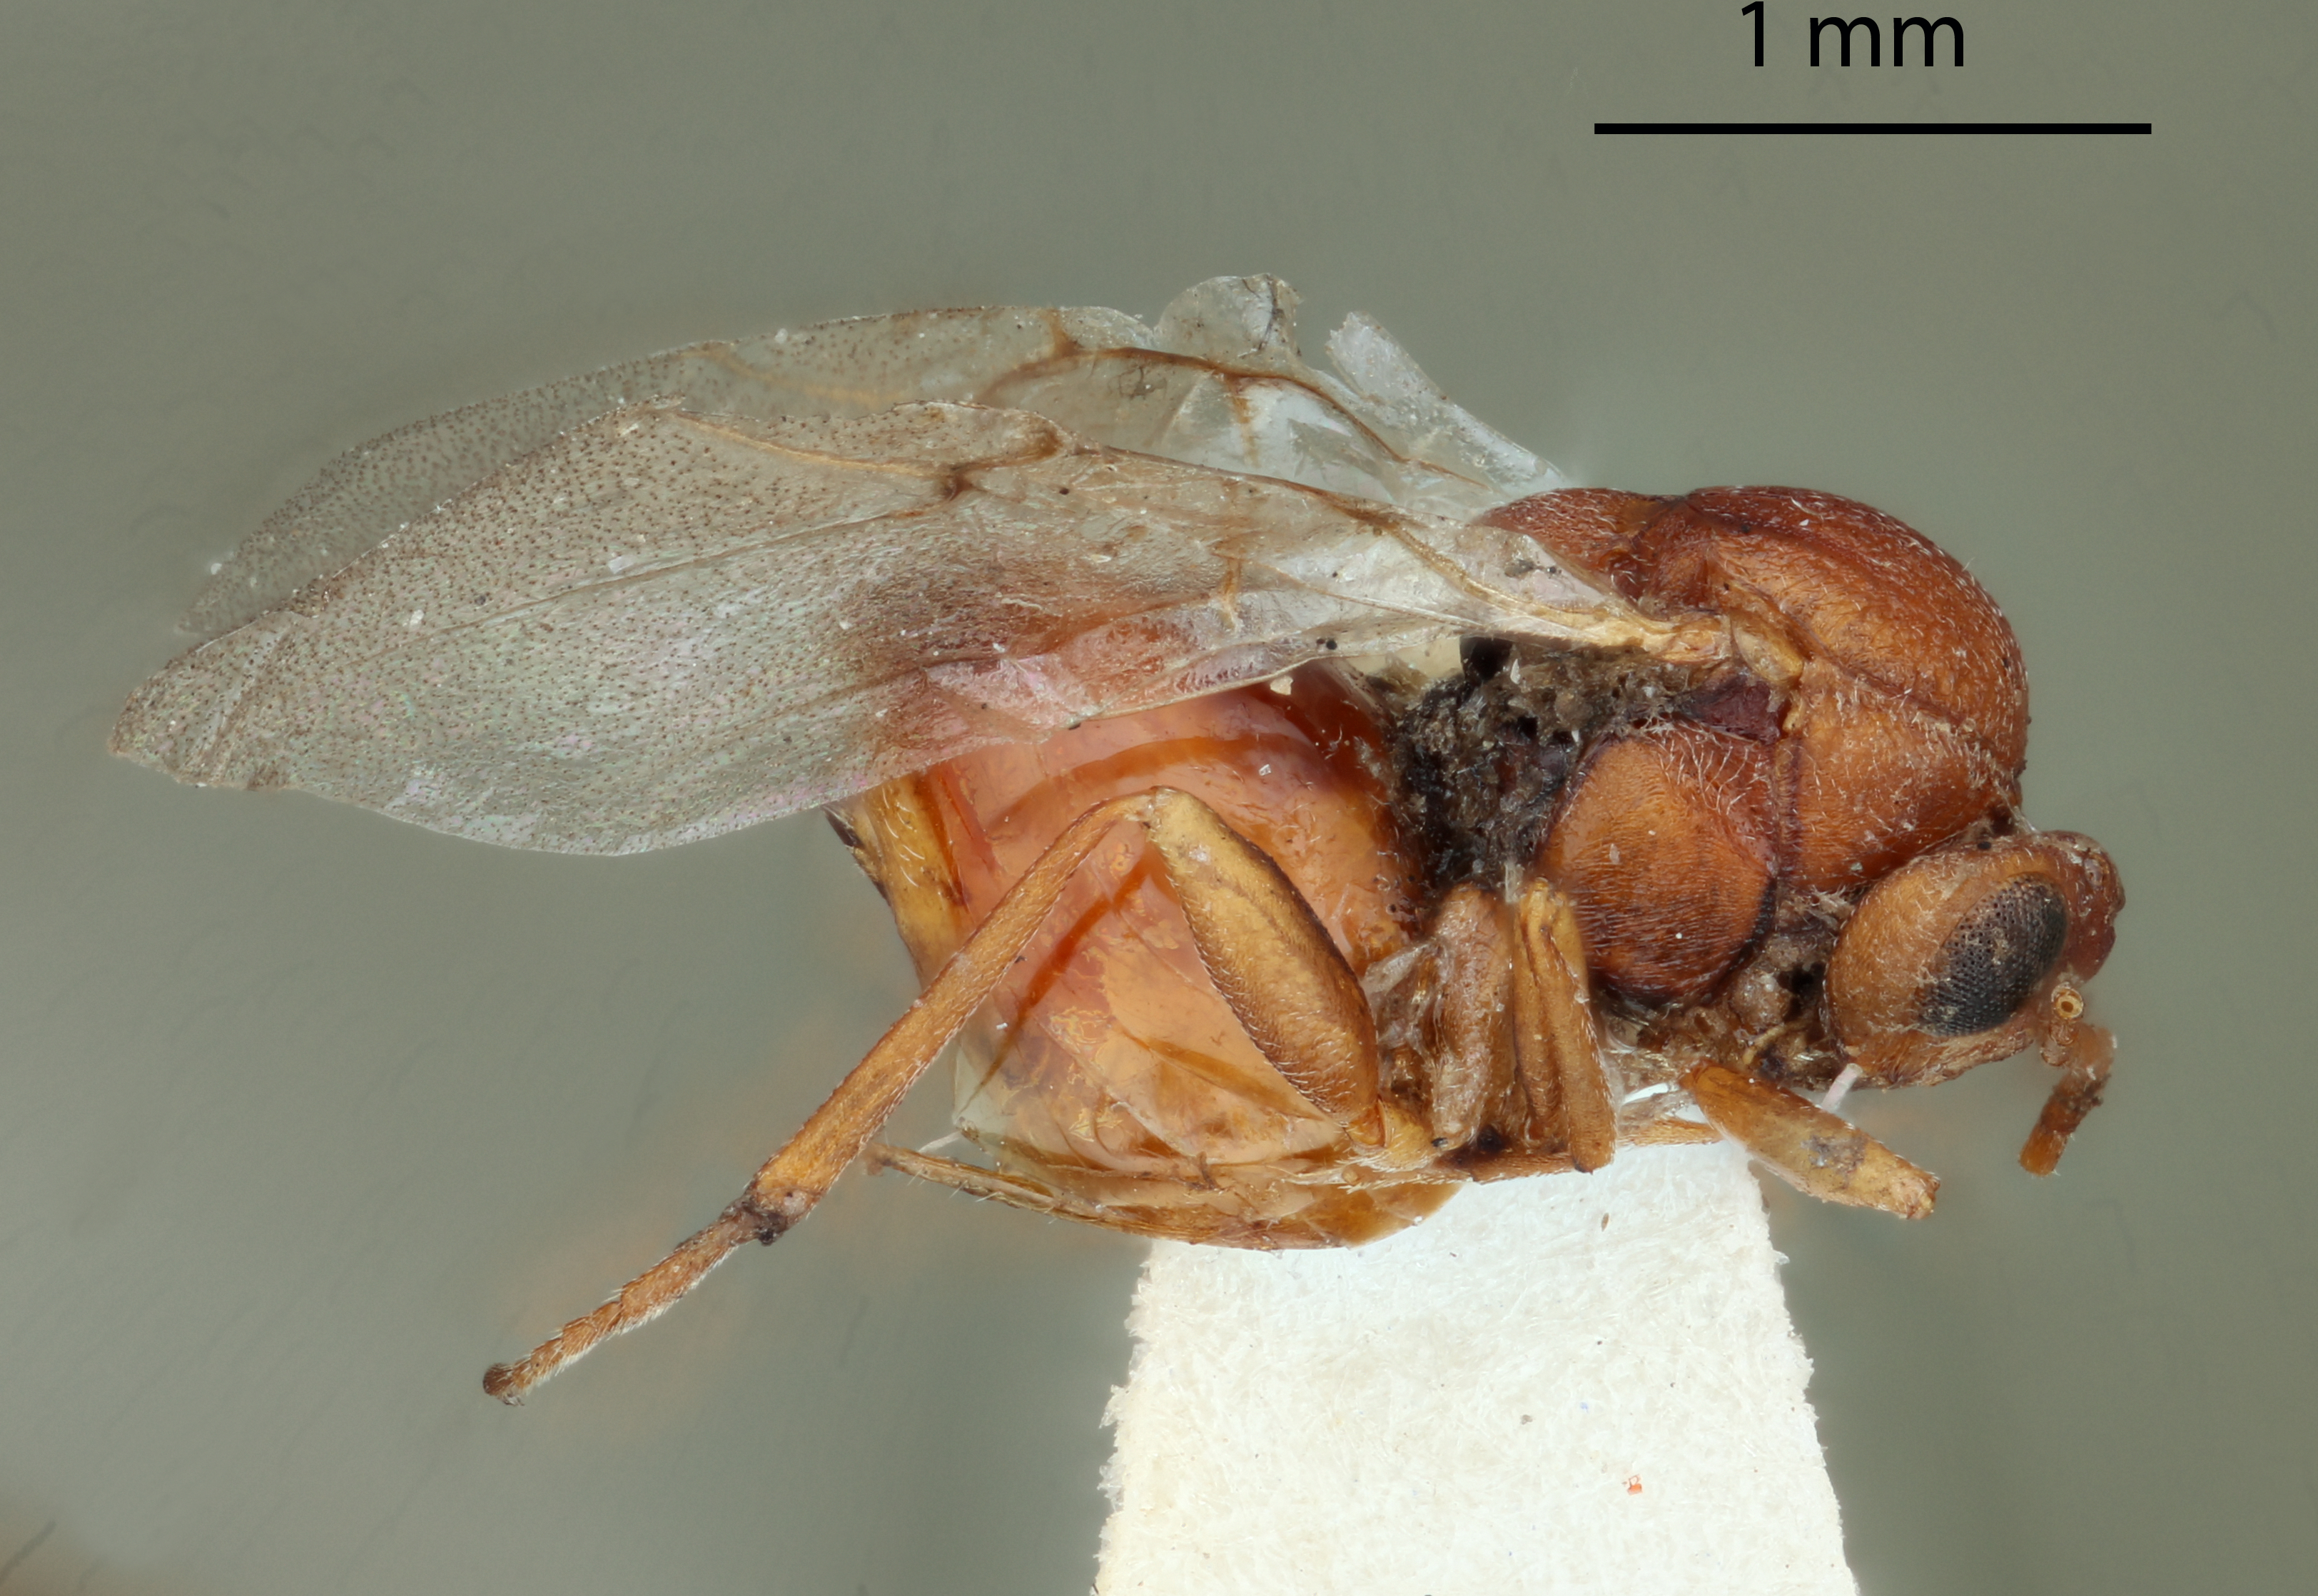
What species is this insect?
Callirhytis cistella
